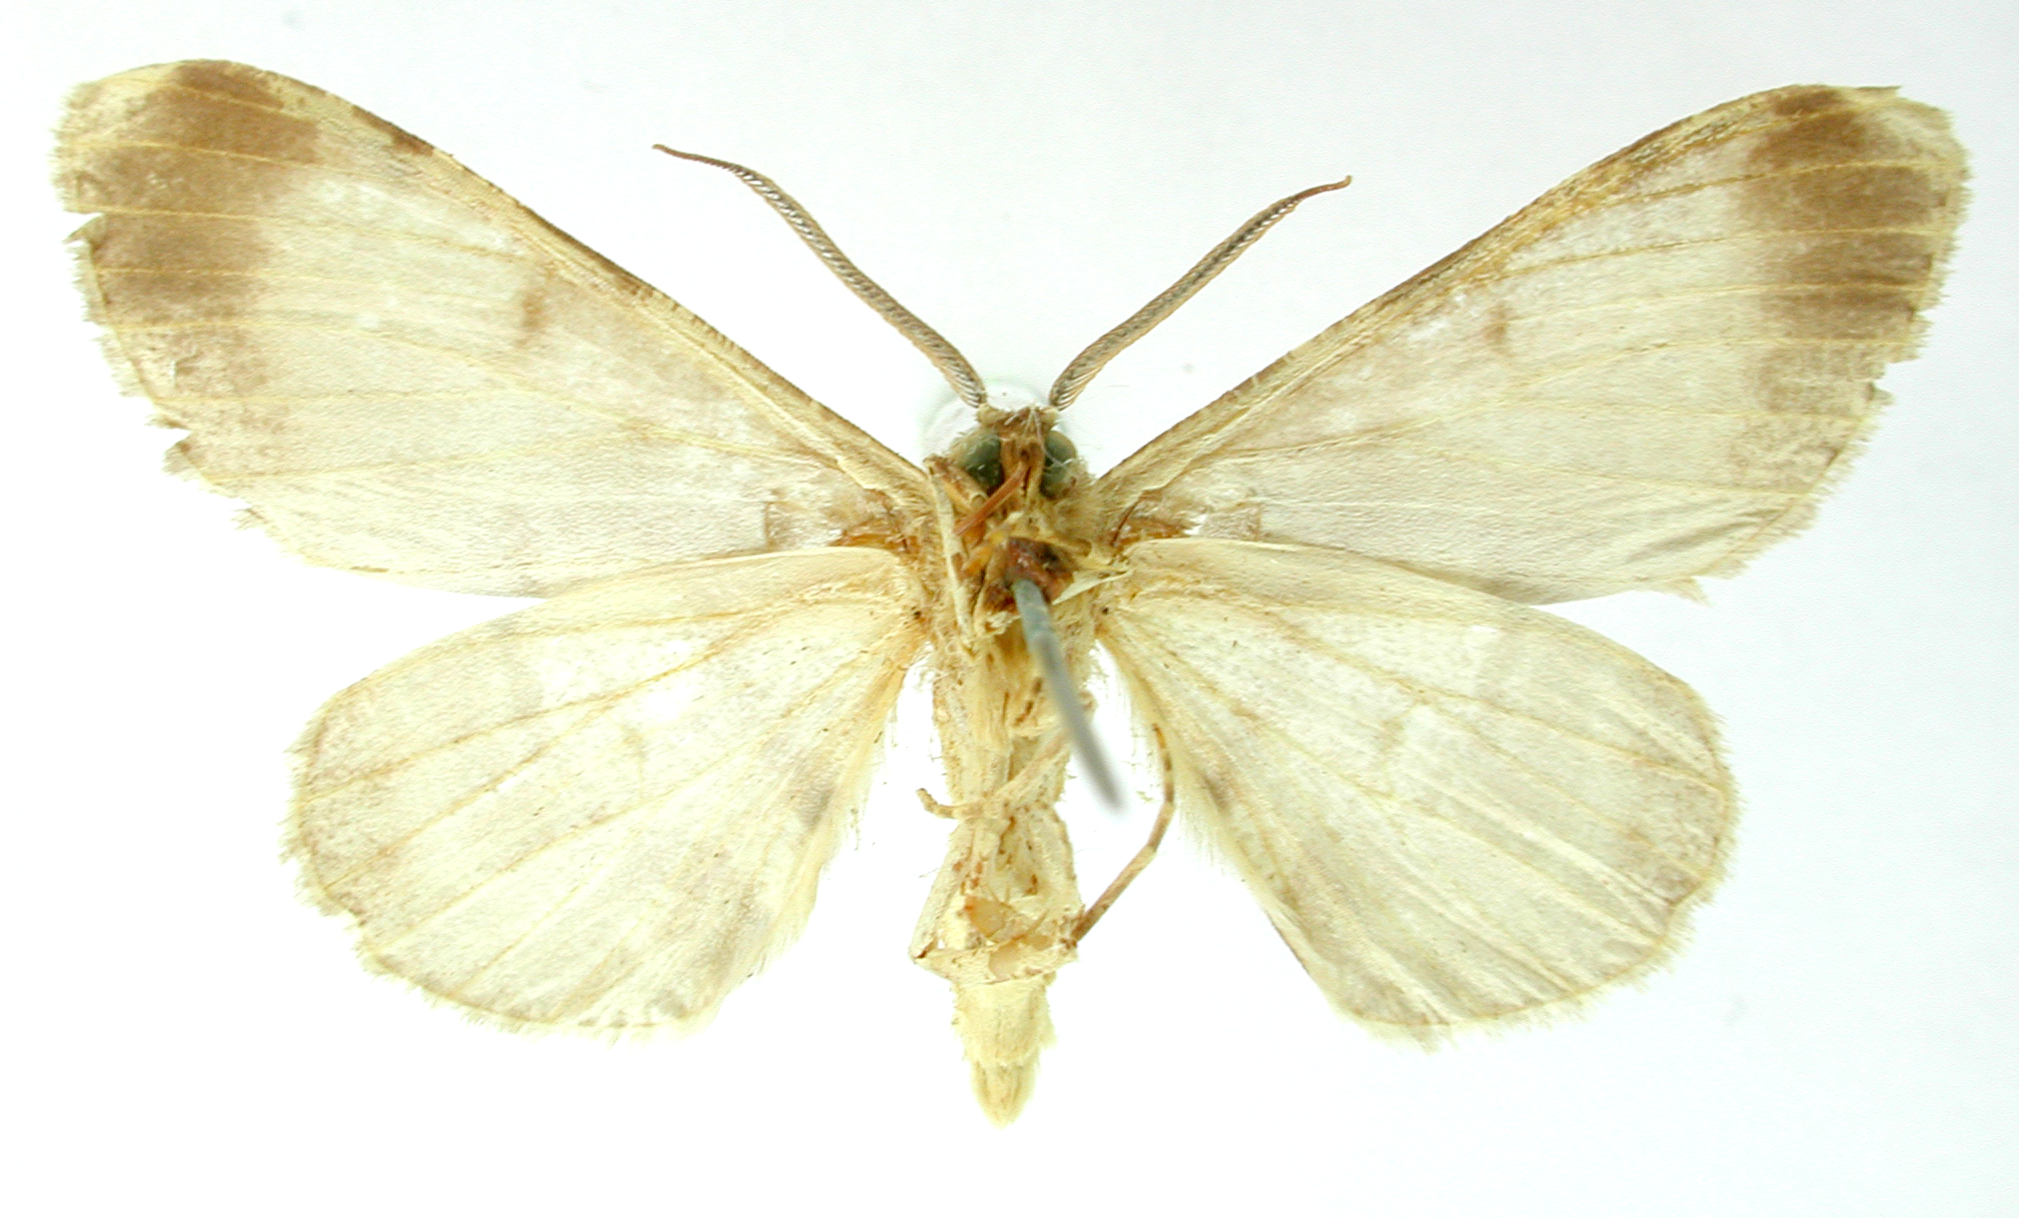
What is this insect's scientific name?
Stenalcidia cervinifusa
